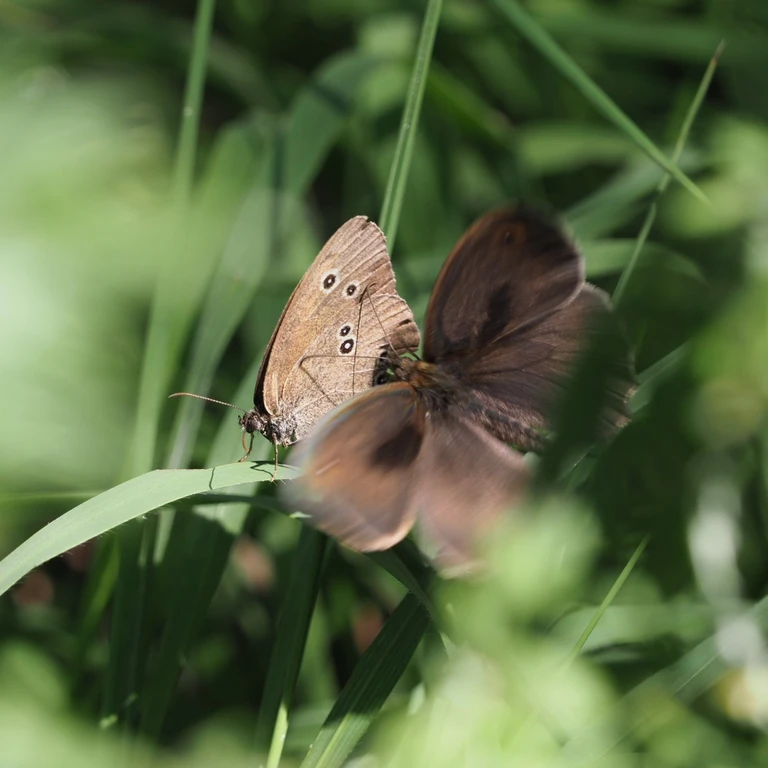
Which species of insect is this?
Aphantopus hyperantus
